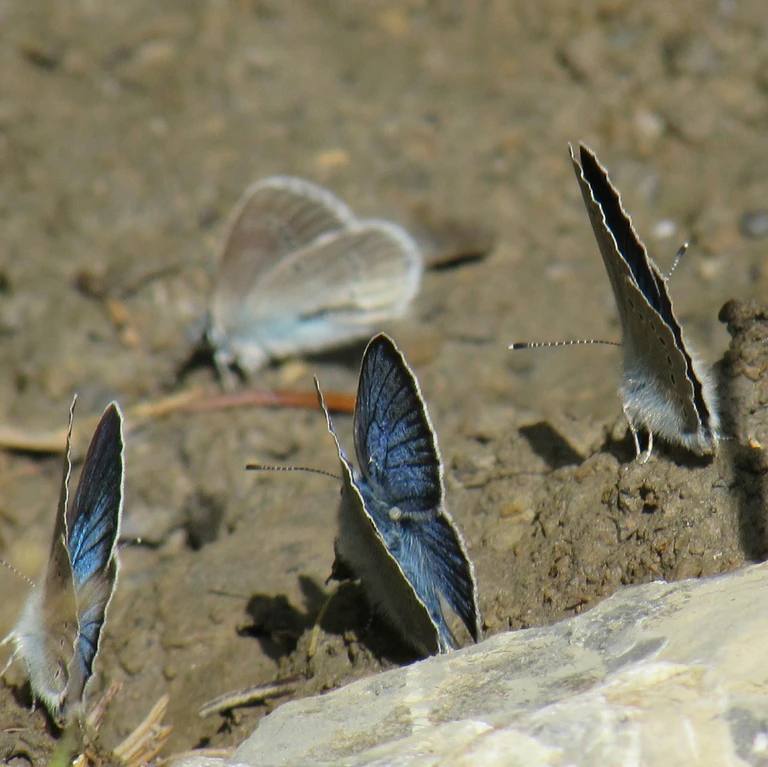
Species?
Cyaniris semiargus
